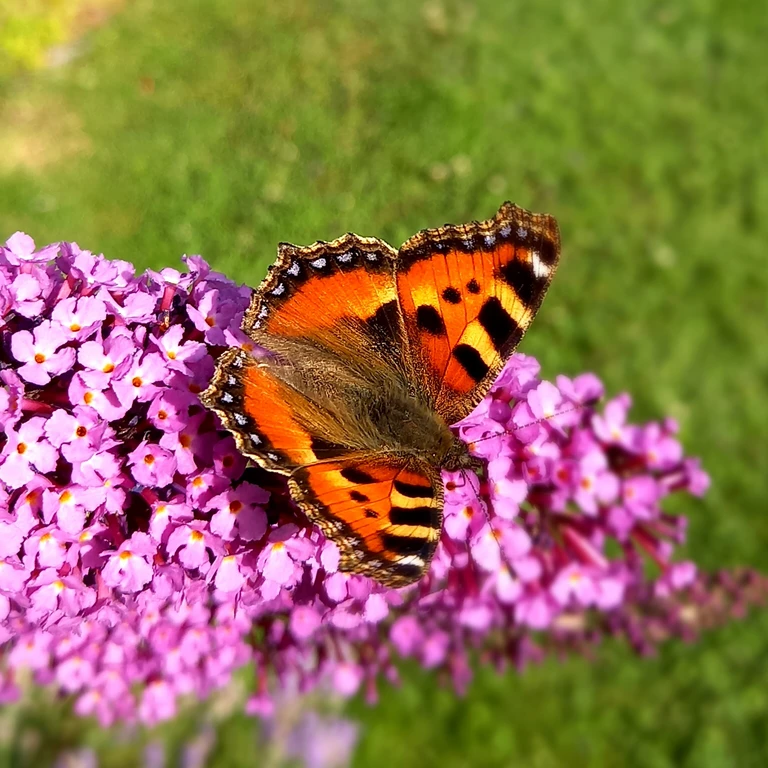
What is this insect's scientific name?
Aglais urticae
